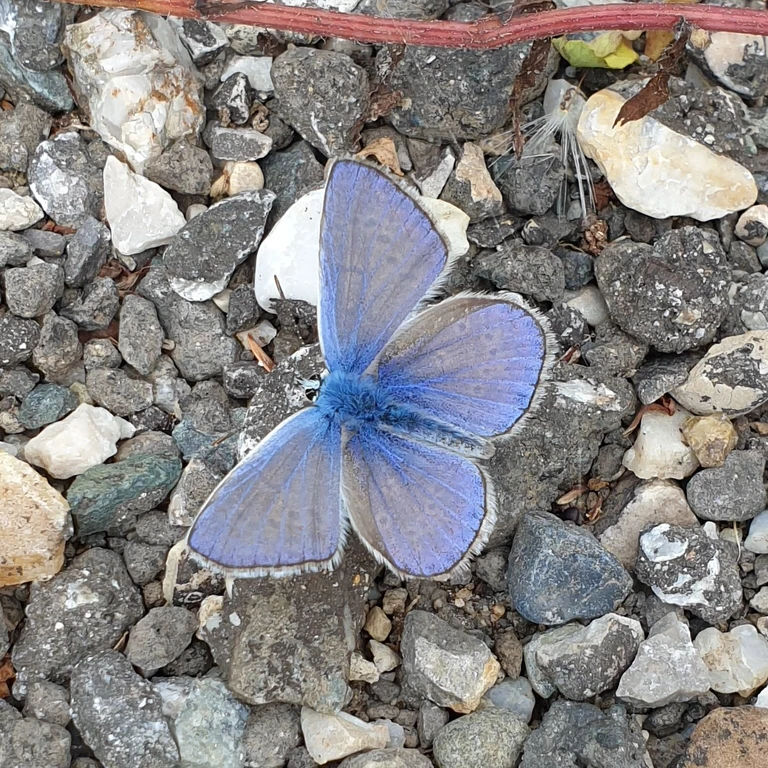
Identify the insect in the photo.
Polyommatus icarus
